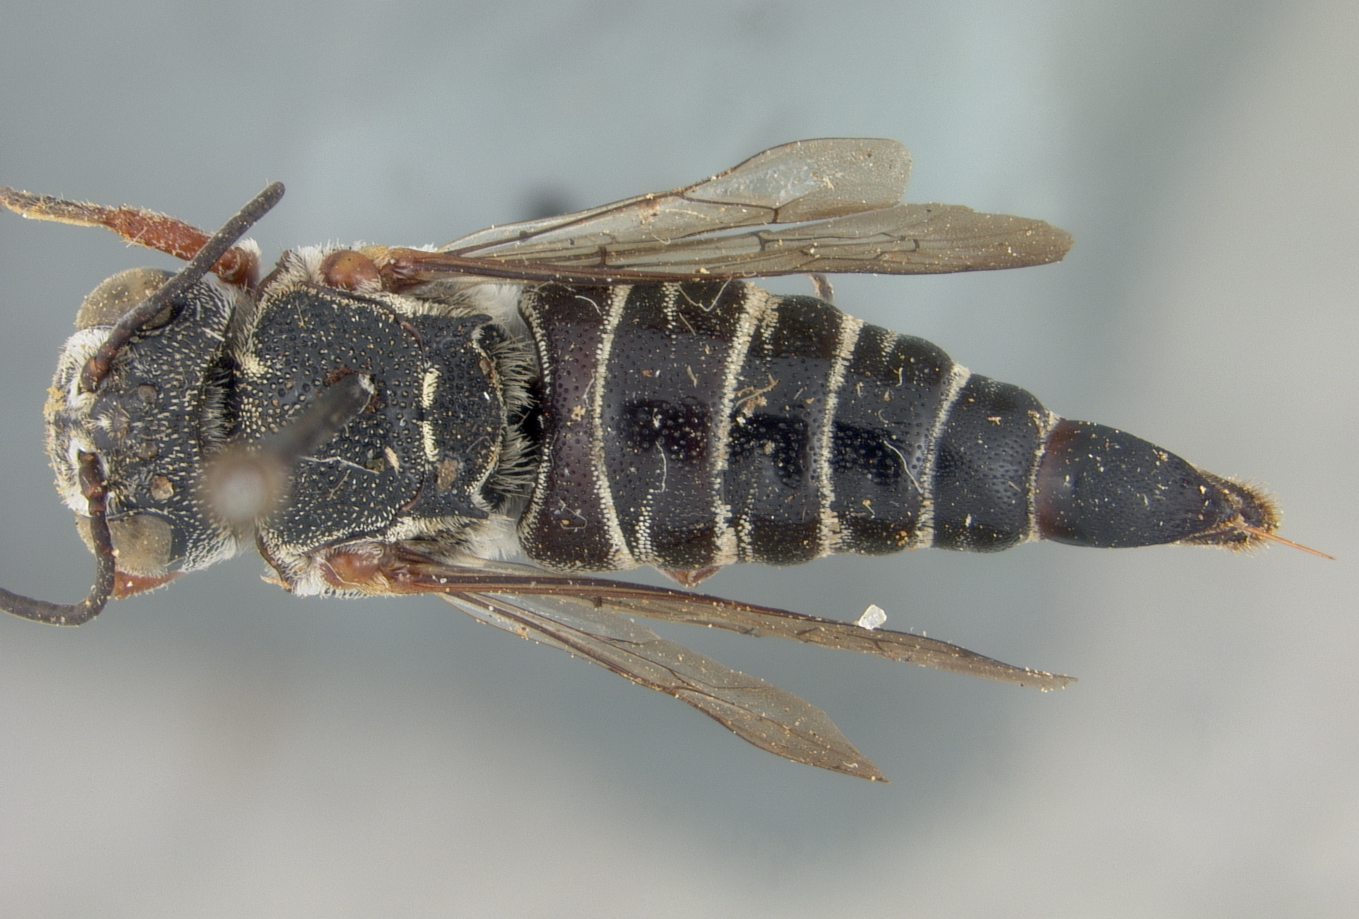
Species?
Coelioxys hunteri
